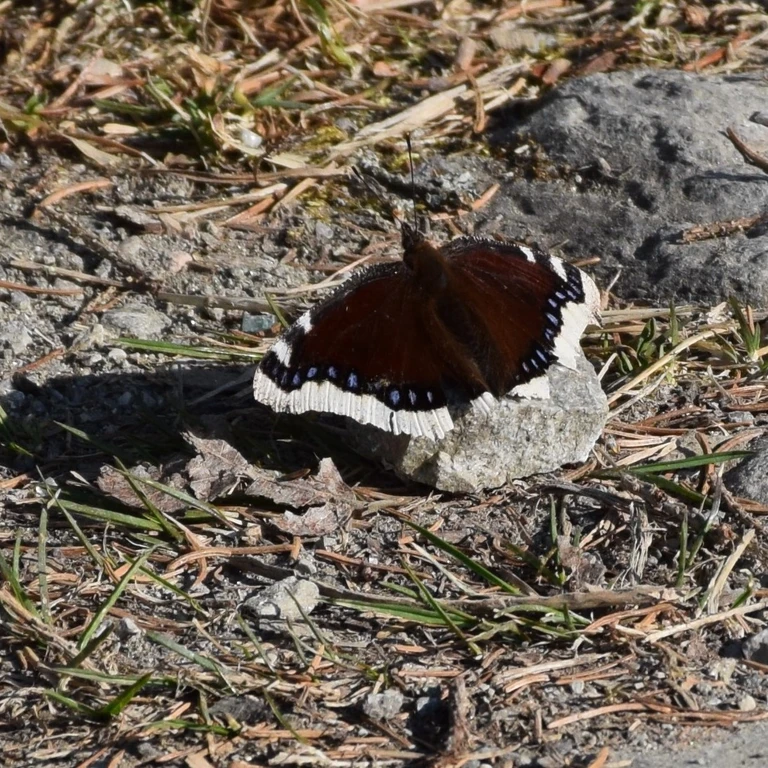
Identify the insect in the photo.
Nymphalis antiopa
